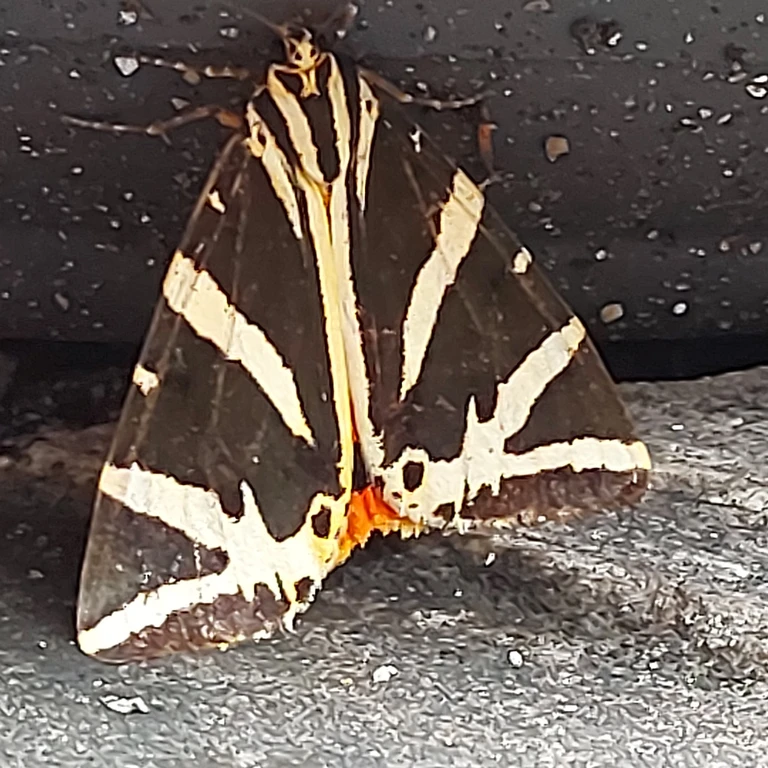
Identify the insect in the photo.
Euplagia quadripunctaria
